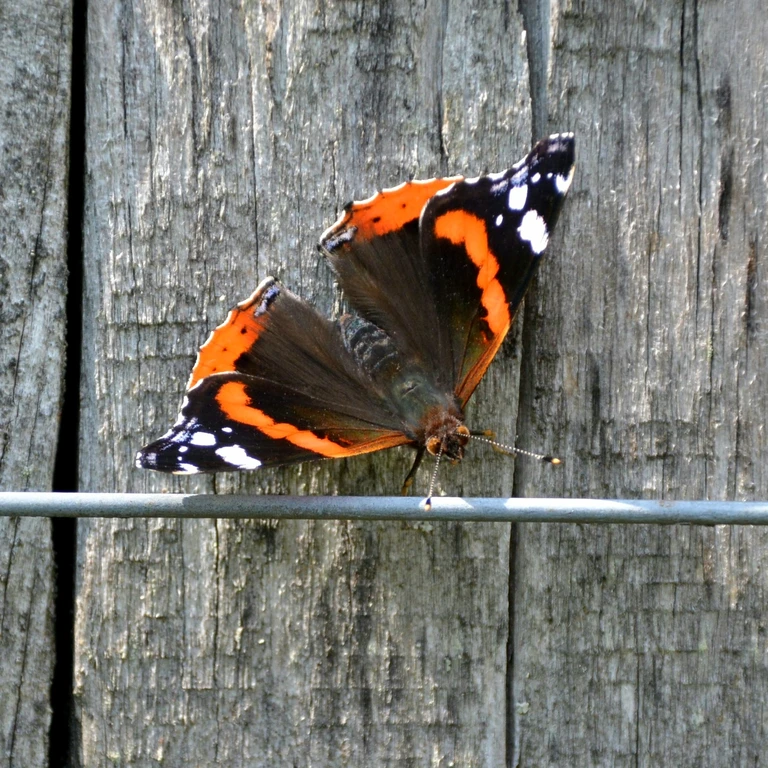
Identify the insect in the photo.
Vanessa atalanta
